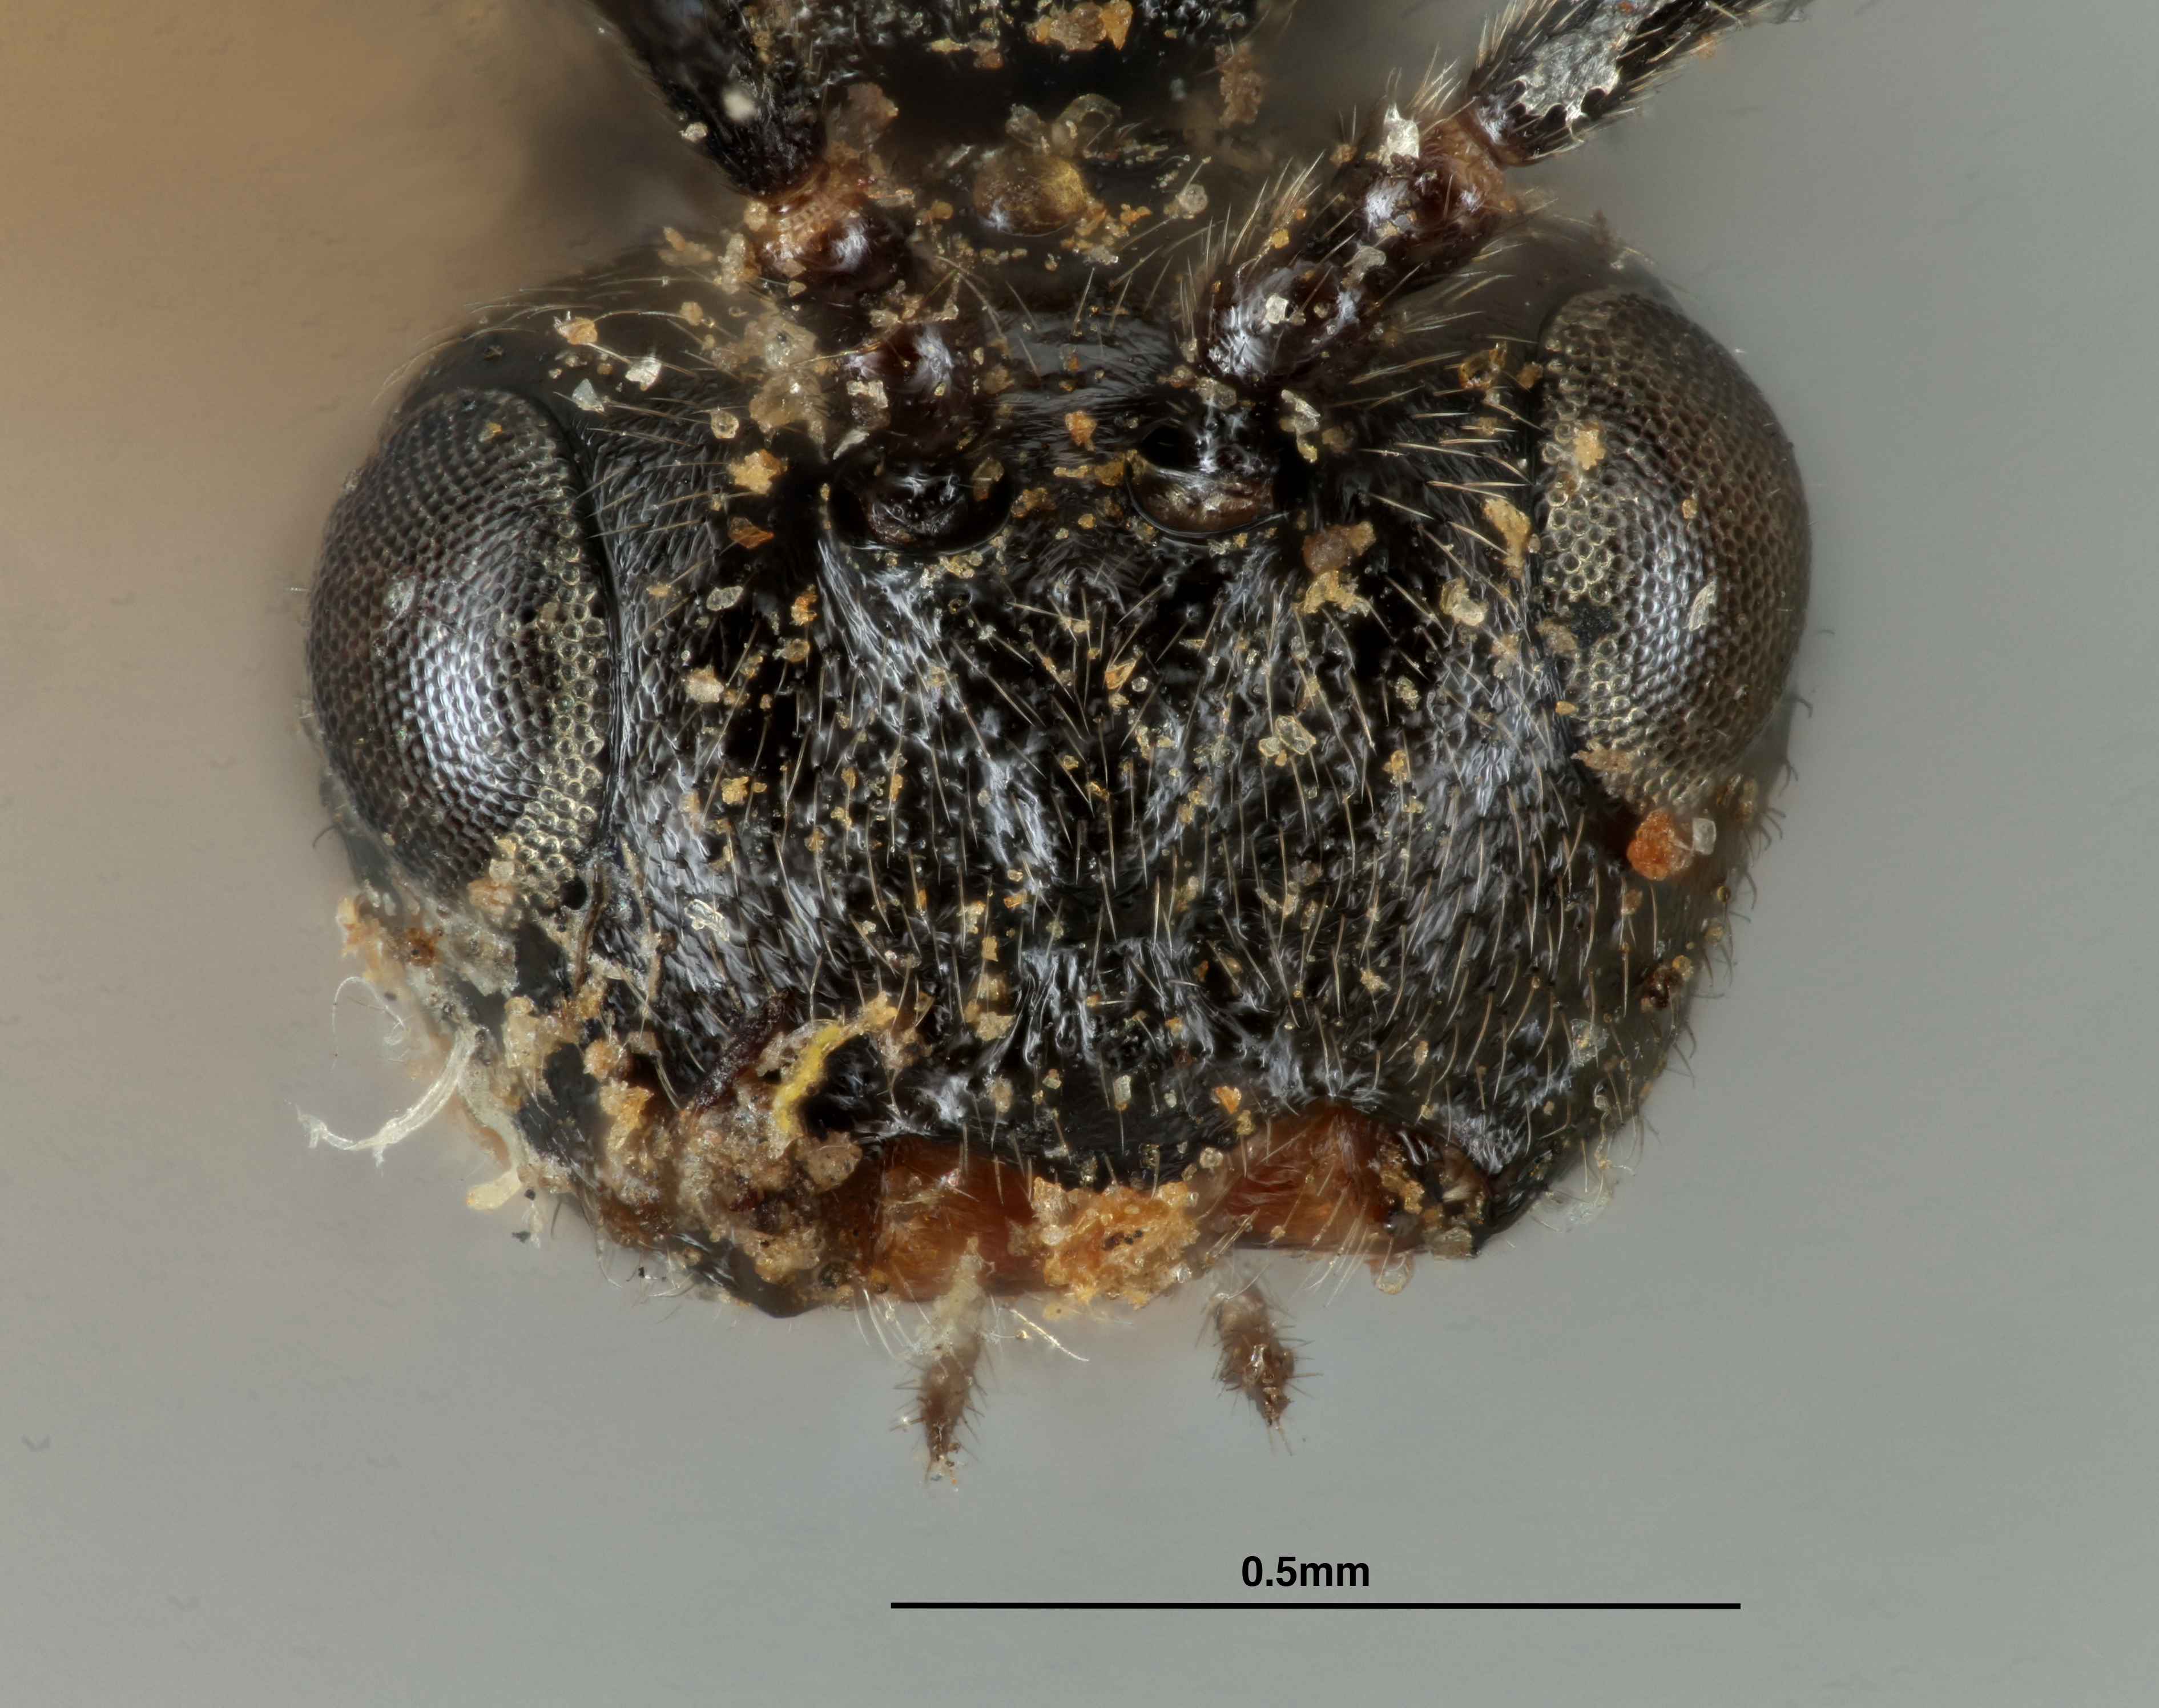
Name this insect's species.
Rhodites bassetti
